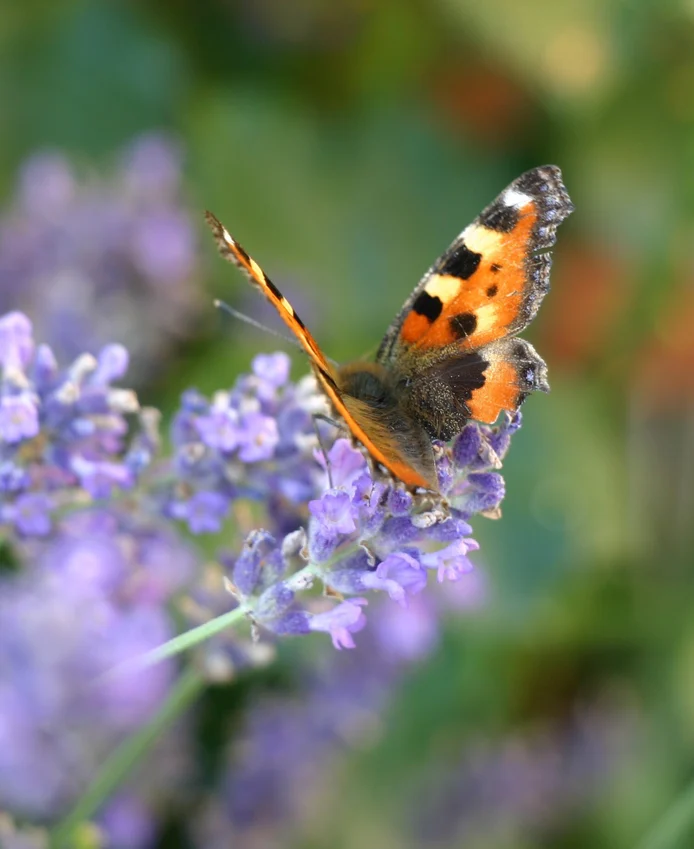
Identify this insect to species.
Aglais urticae
